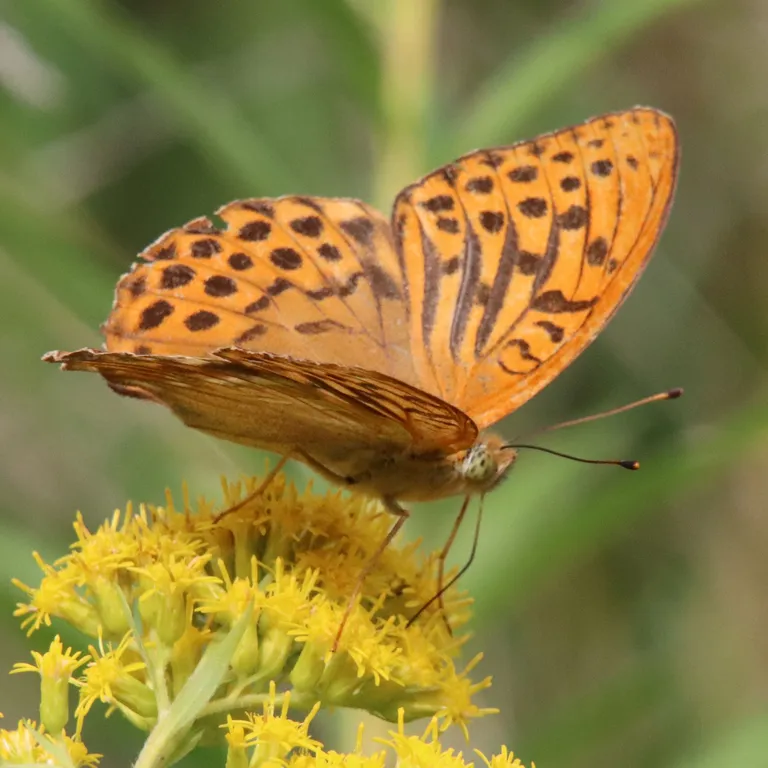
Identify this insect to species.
Argynnis paphia
